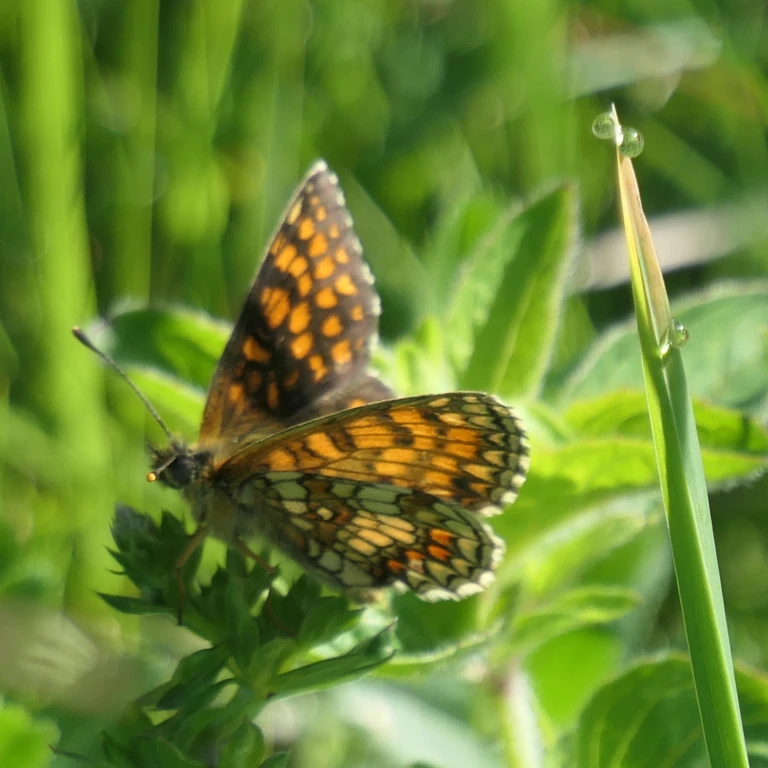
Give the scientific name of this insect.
Melitaea athalia
